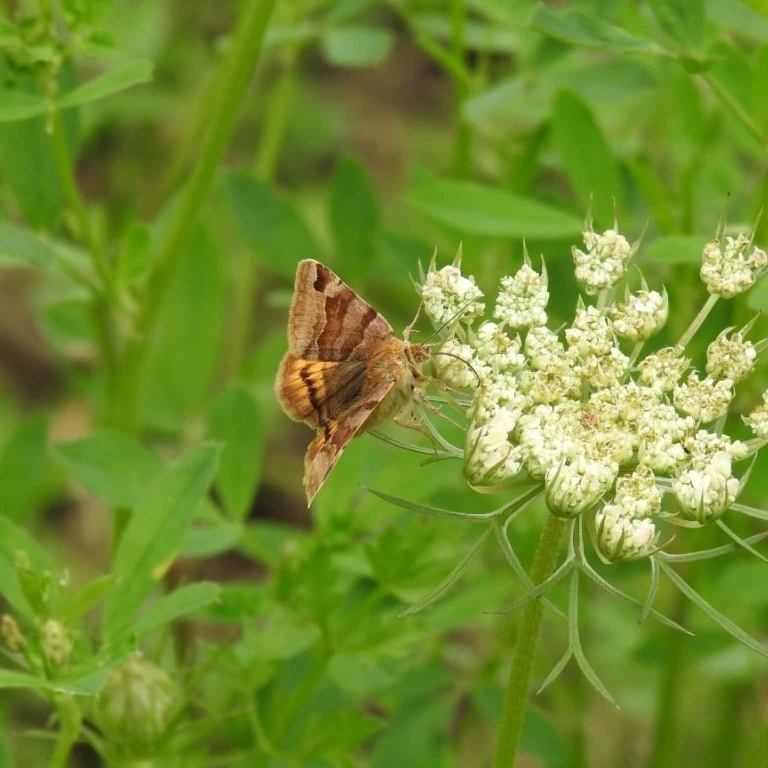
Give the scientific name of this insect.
Euclidia glyphica
